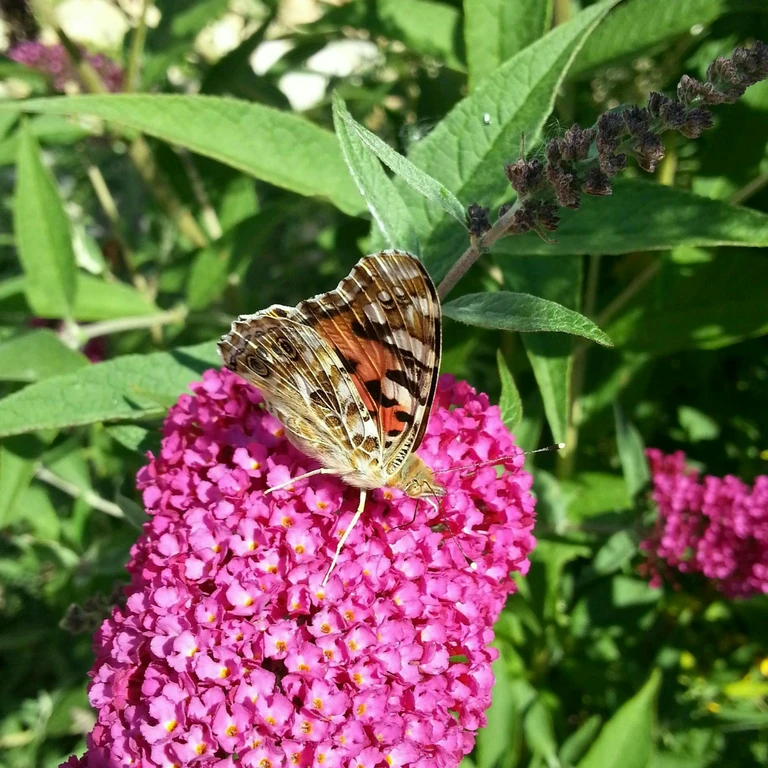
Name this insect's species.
Vanessa cardui
